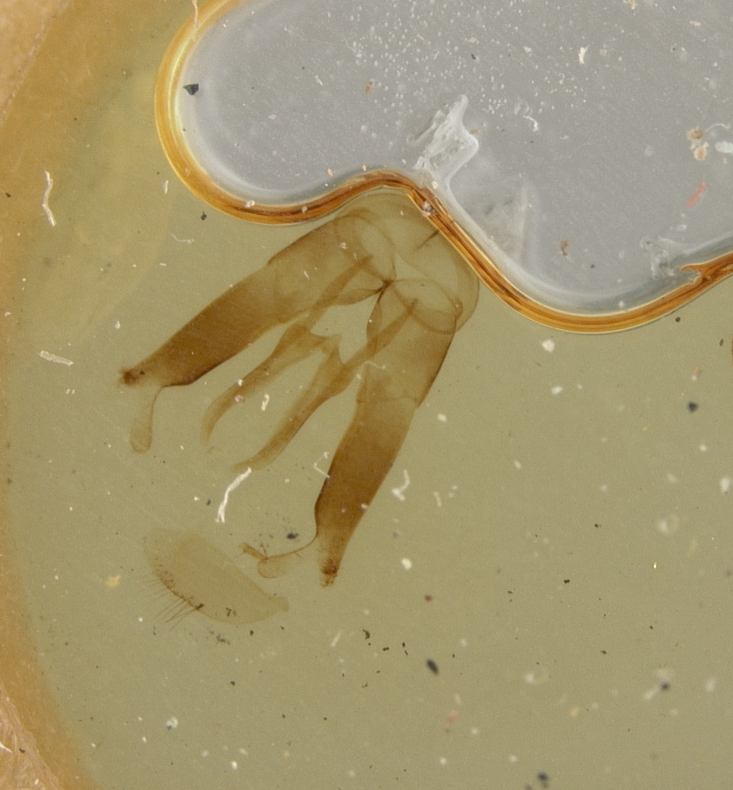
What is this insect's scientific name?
Osmia tanneri
